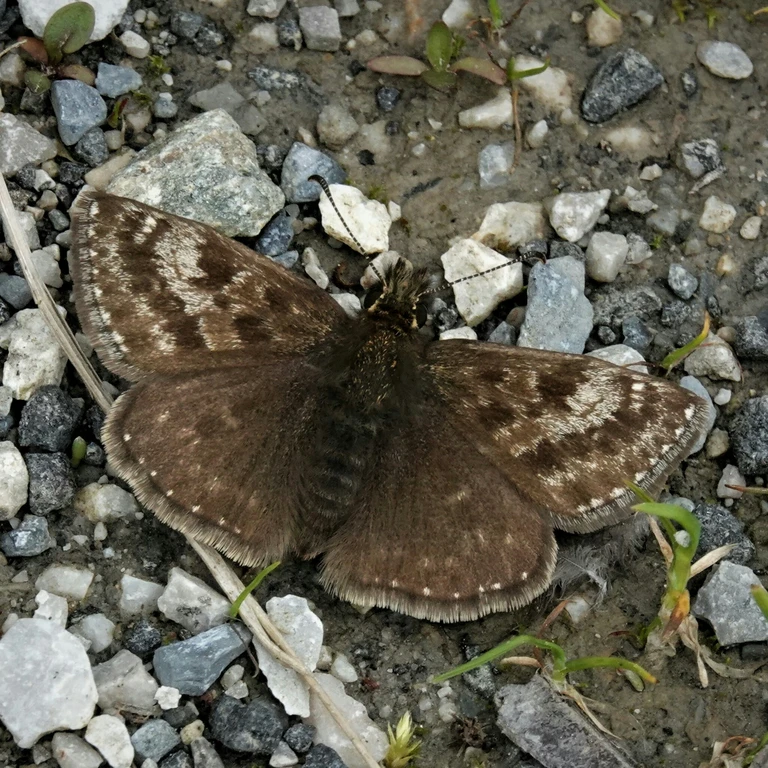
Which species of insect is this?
Erynnis tages
